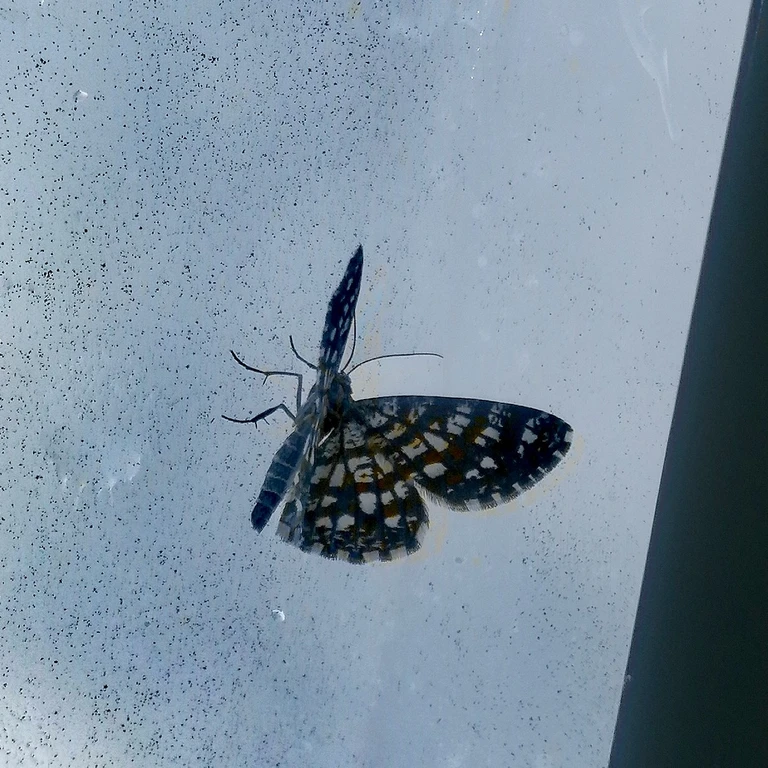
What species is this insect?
Chiasmia clathrata
